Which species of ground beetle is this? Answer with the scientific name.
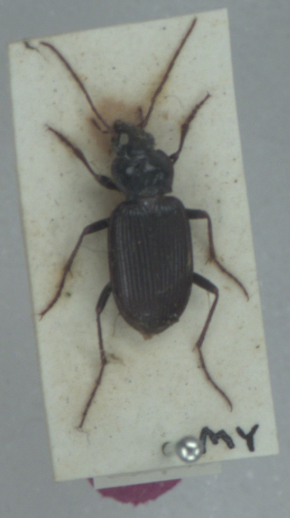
Nebria brevicollis
